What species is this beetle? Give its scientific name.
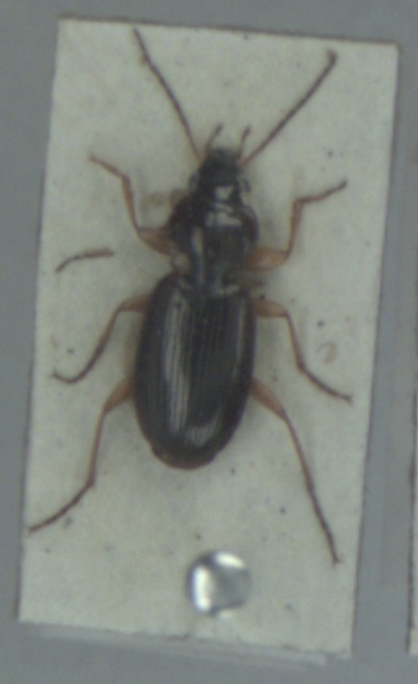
Olisthopus rotundatus
